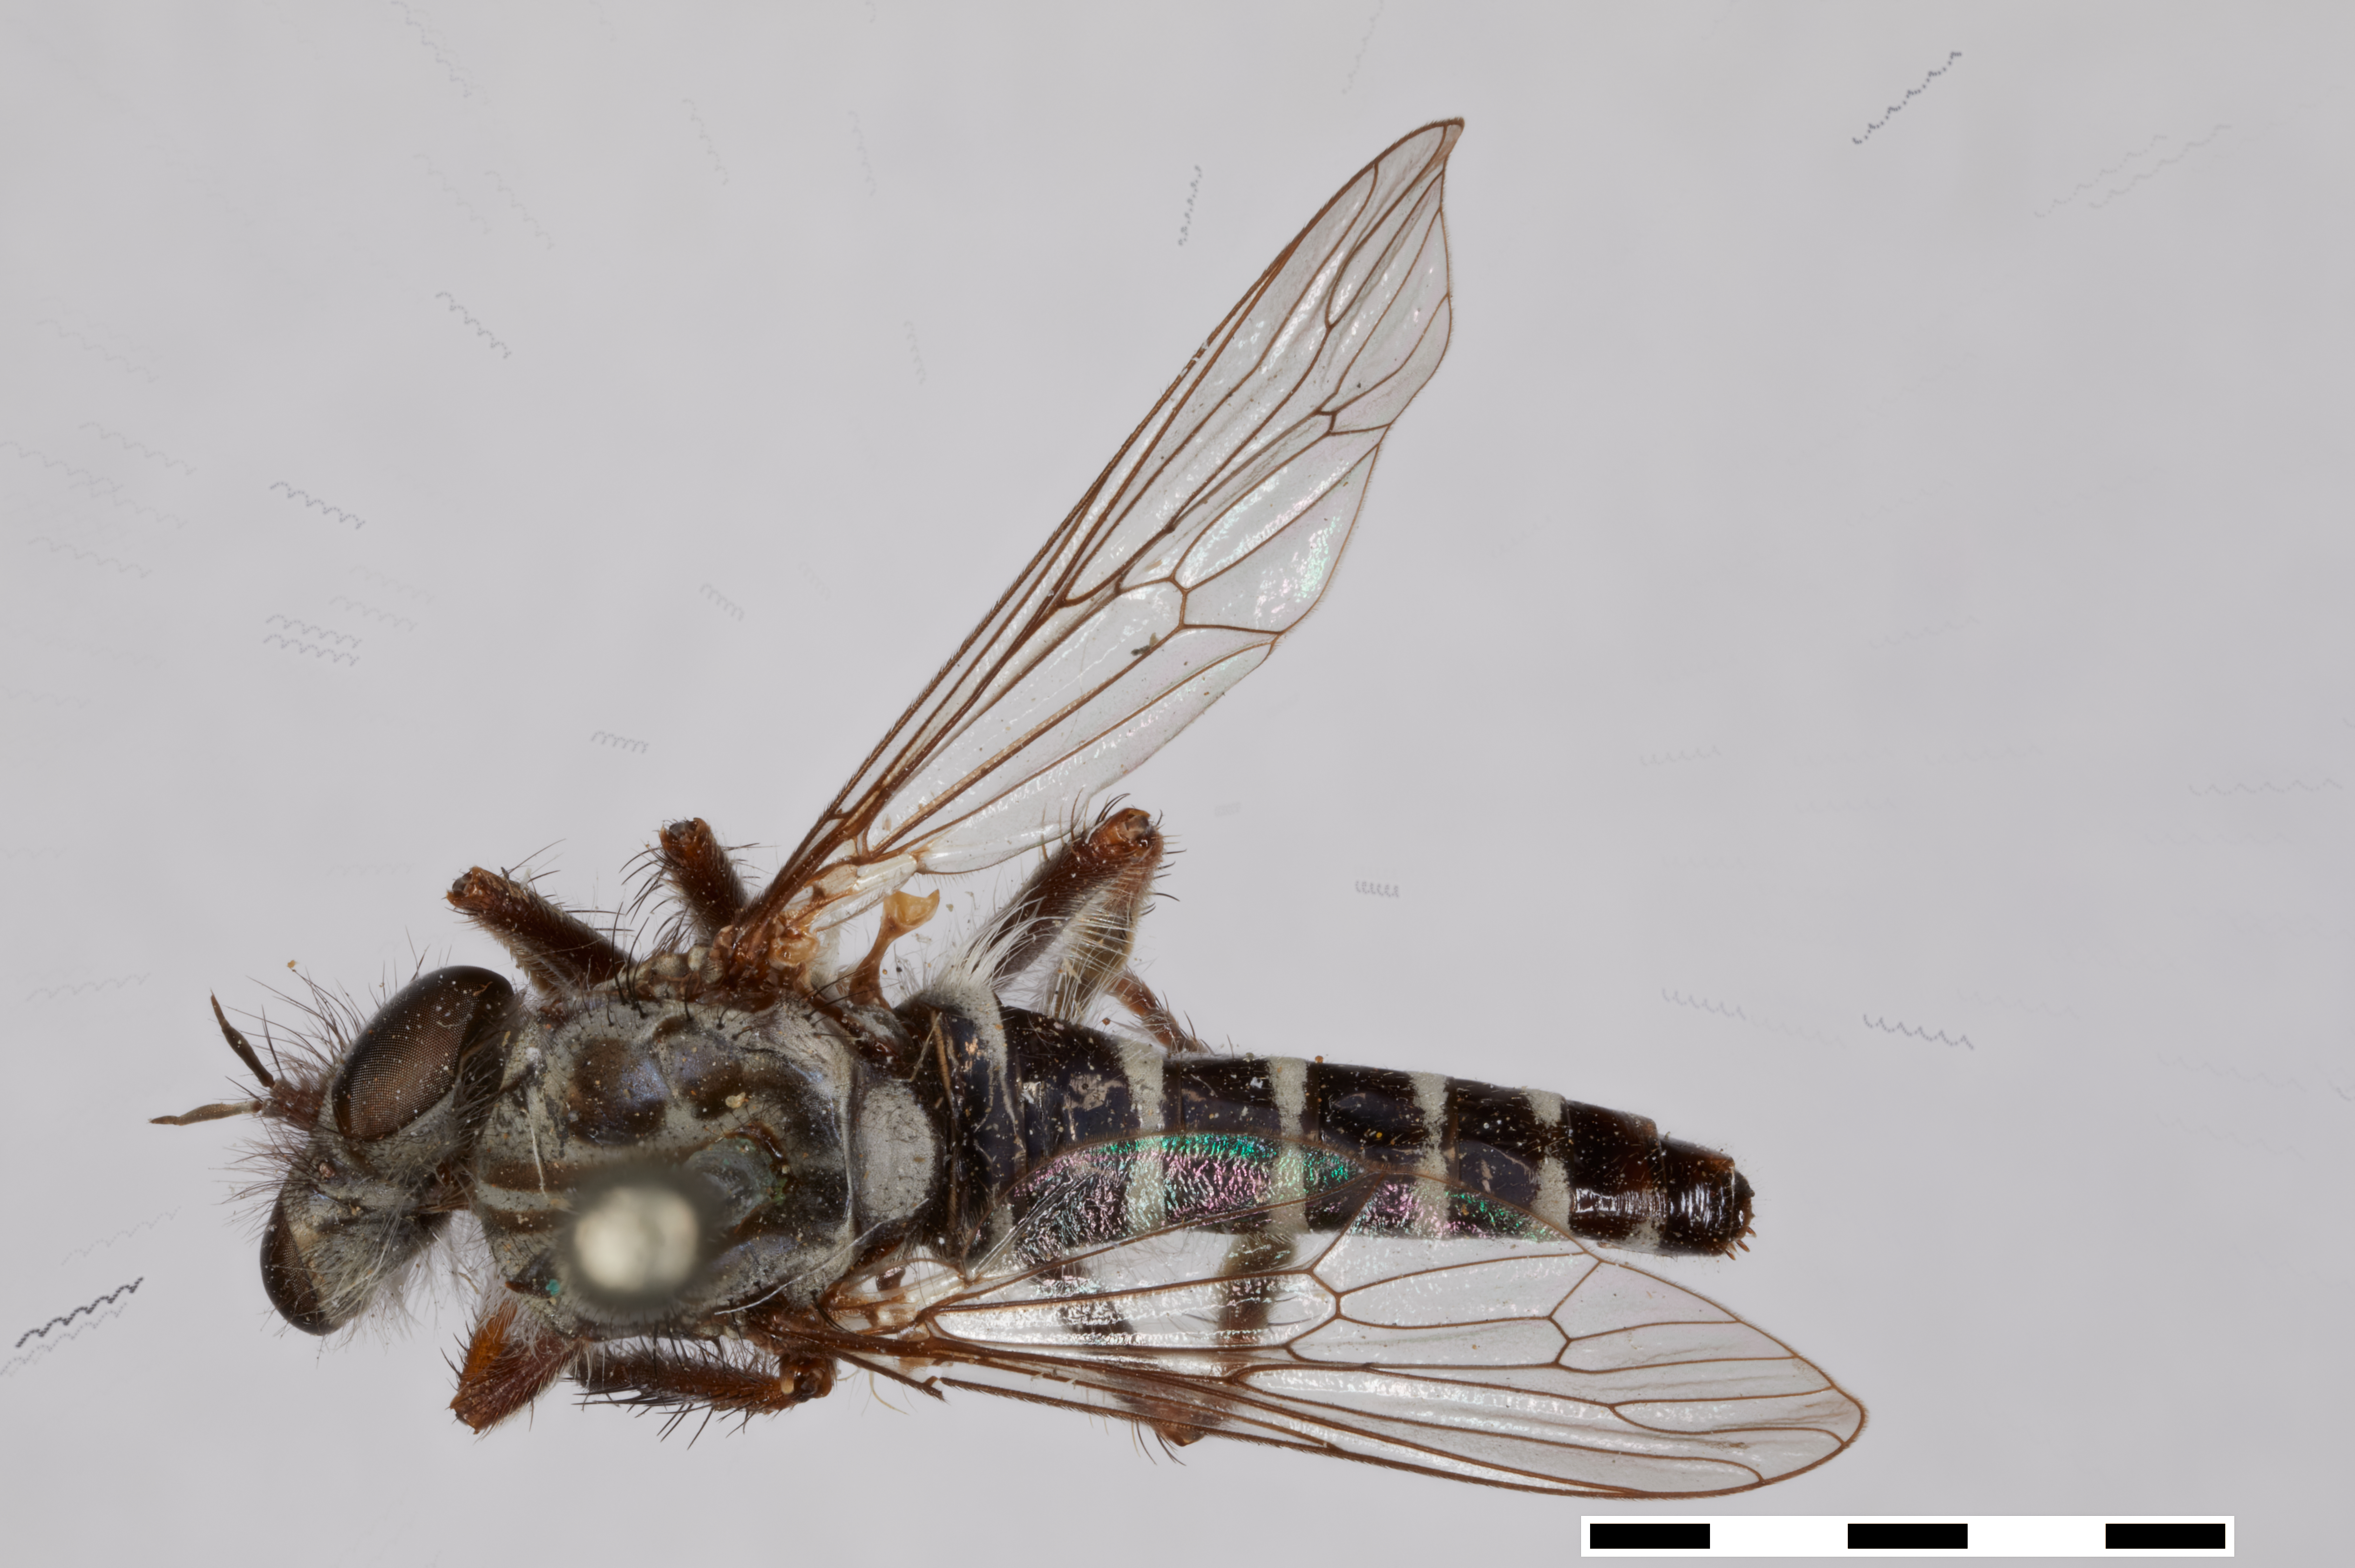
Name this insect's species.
Cyrtopogon tibialis
